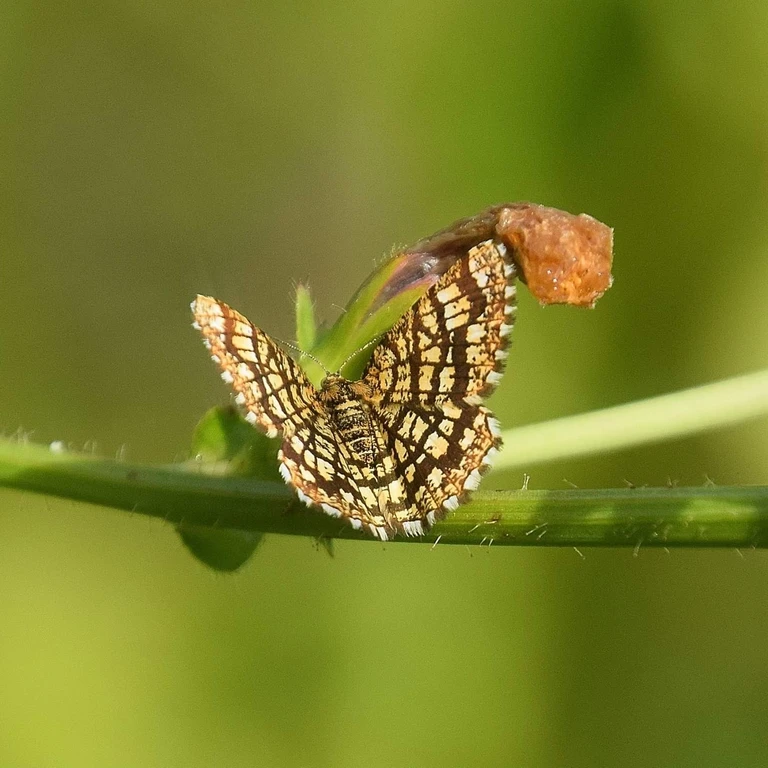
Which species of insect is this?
Chiasmia clathrata
